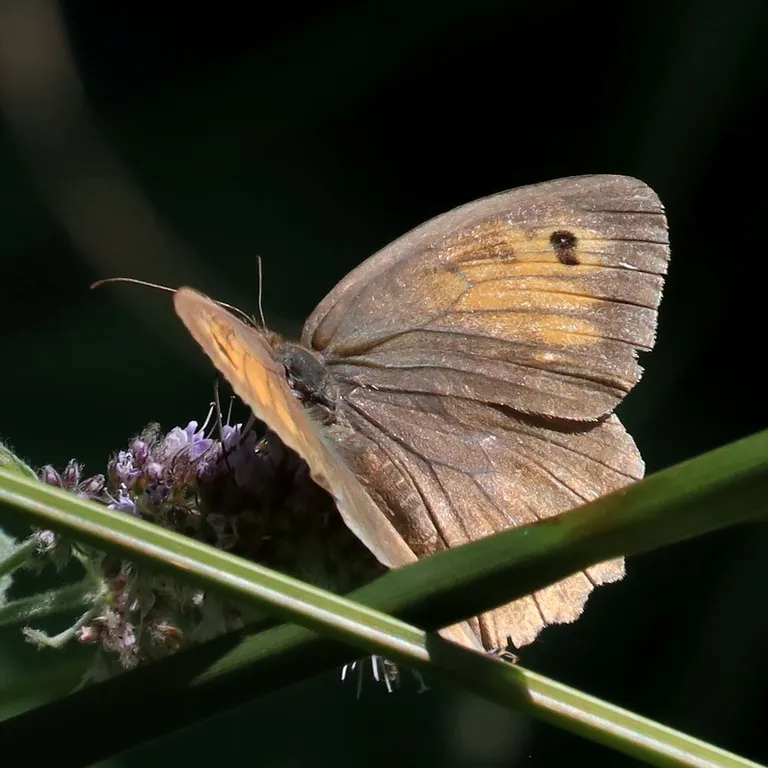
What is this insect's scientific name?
Maniola jurtina
